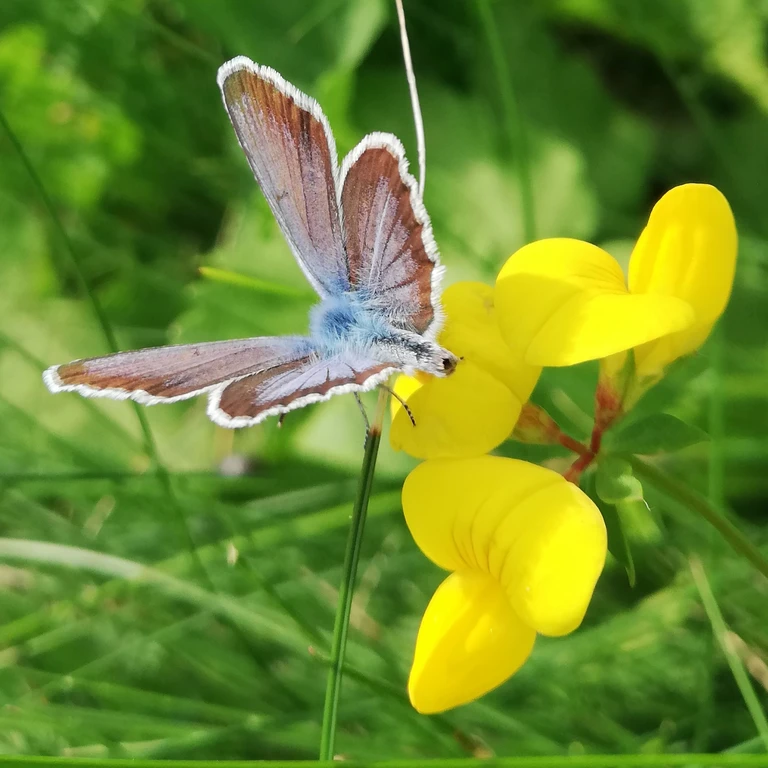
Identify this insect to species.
Plebejus argus
